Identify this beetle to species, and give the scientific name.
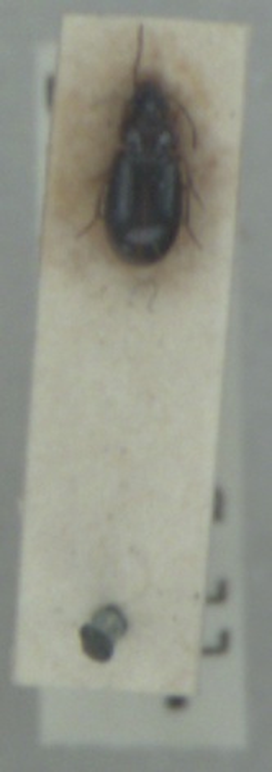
Bradycellus ruficollis
